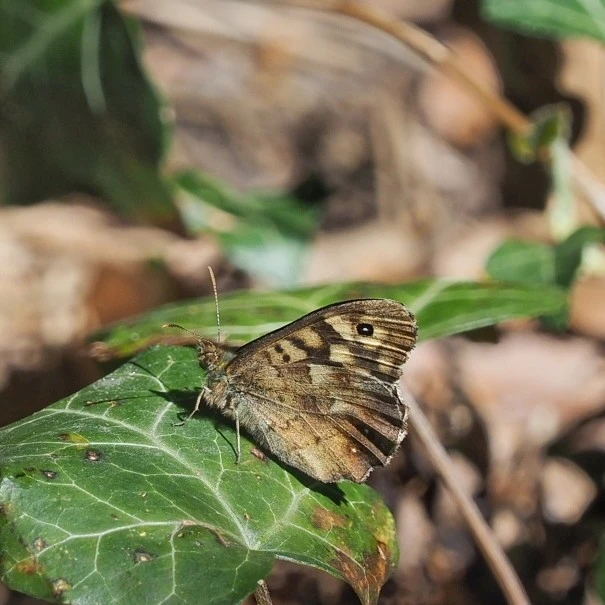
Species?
Pararge aegeria
